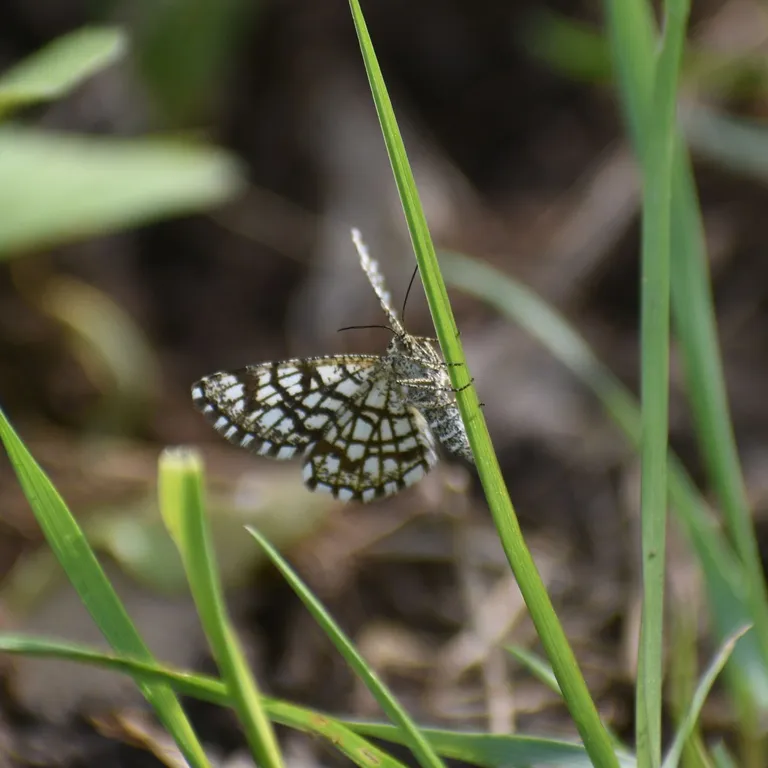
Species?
Chiasmia clathrata
